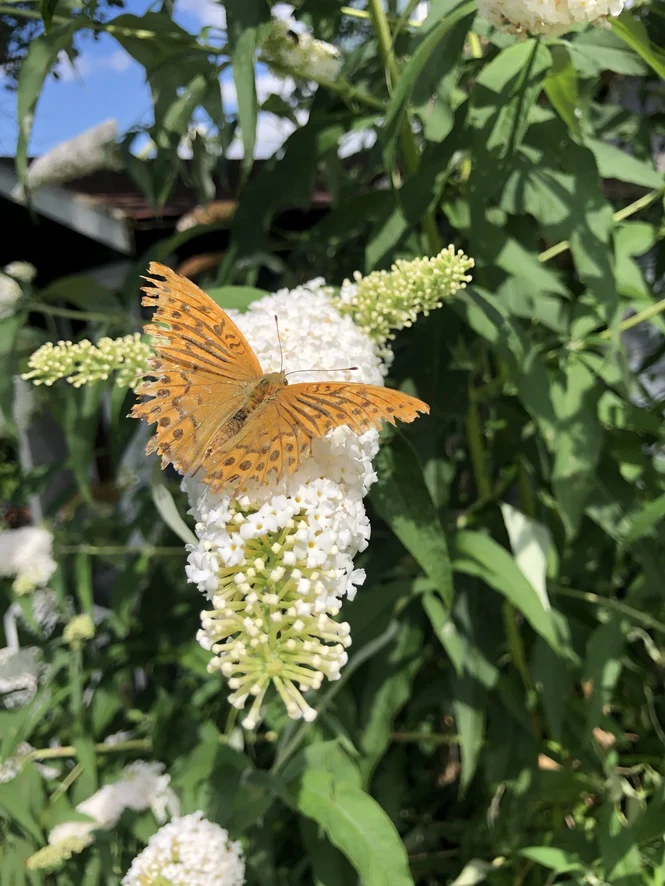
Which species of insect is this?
Argynnis paphia
